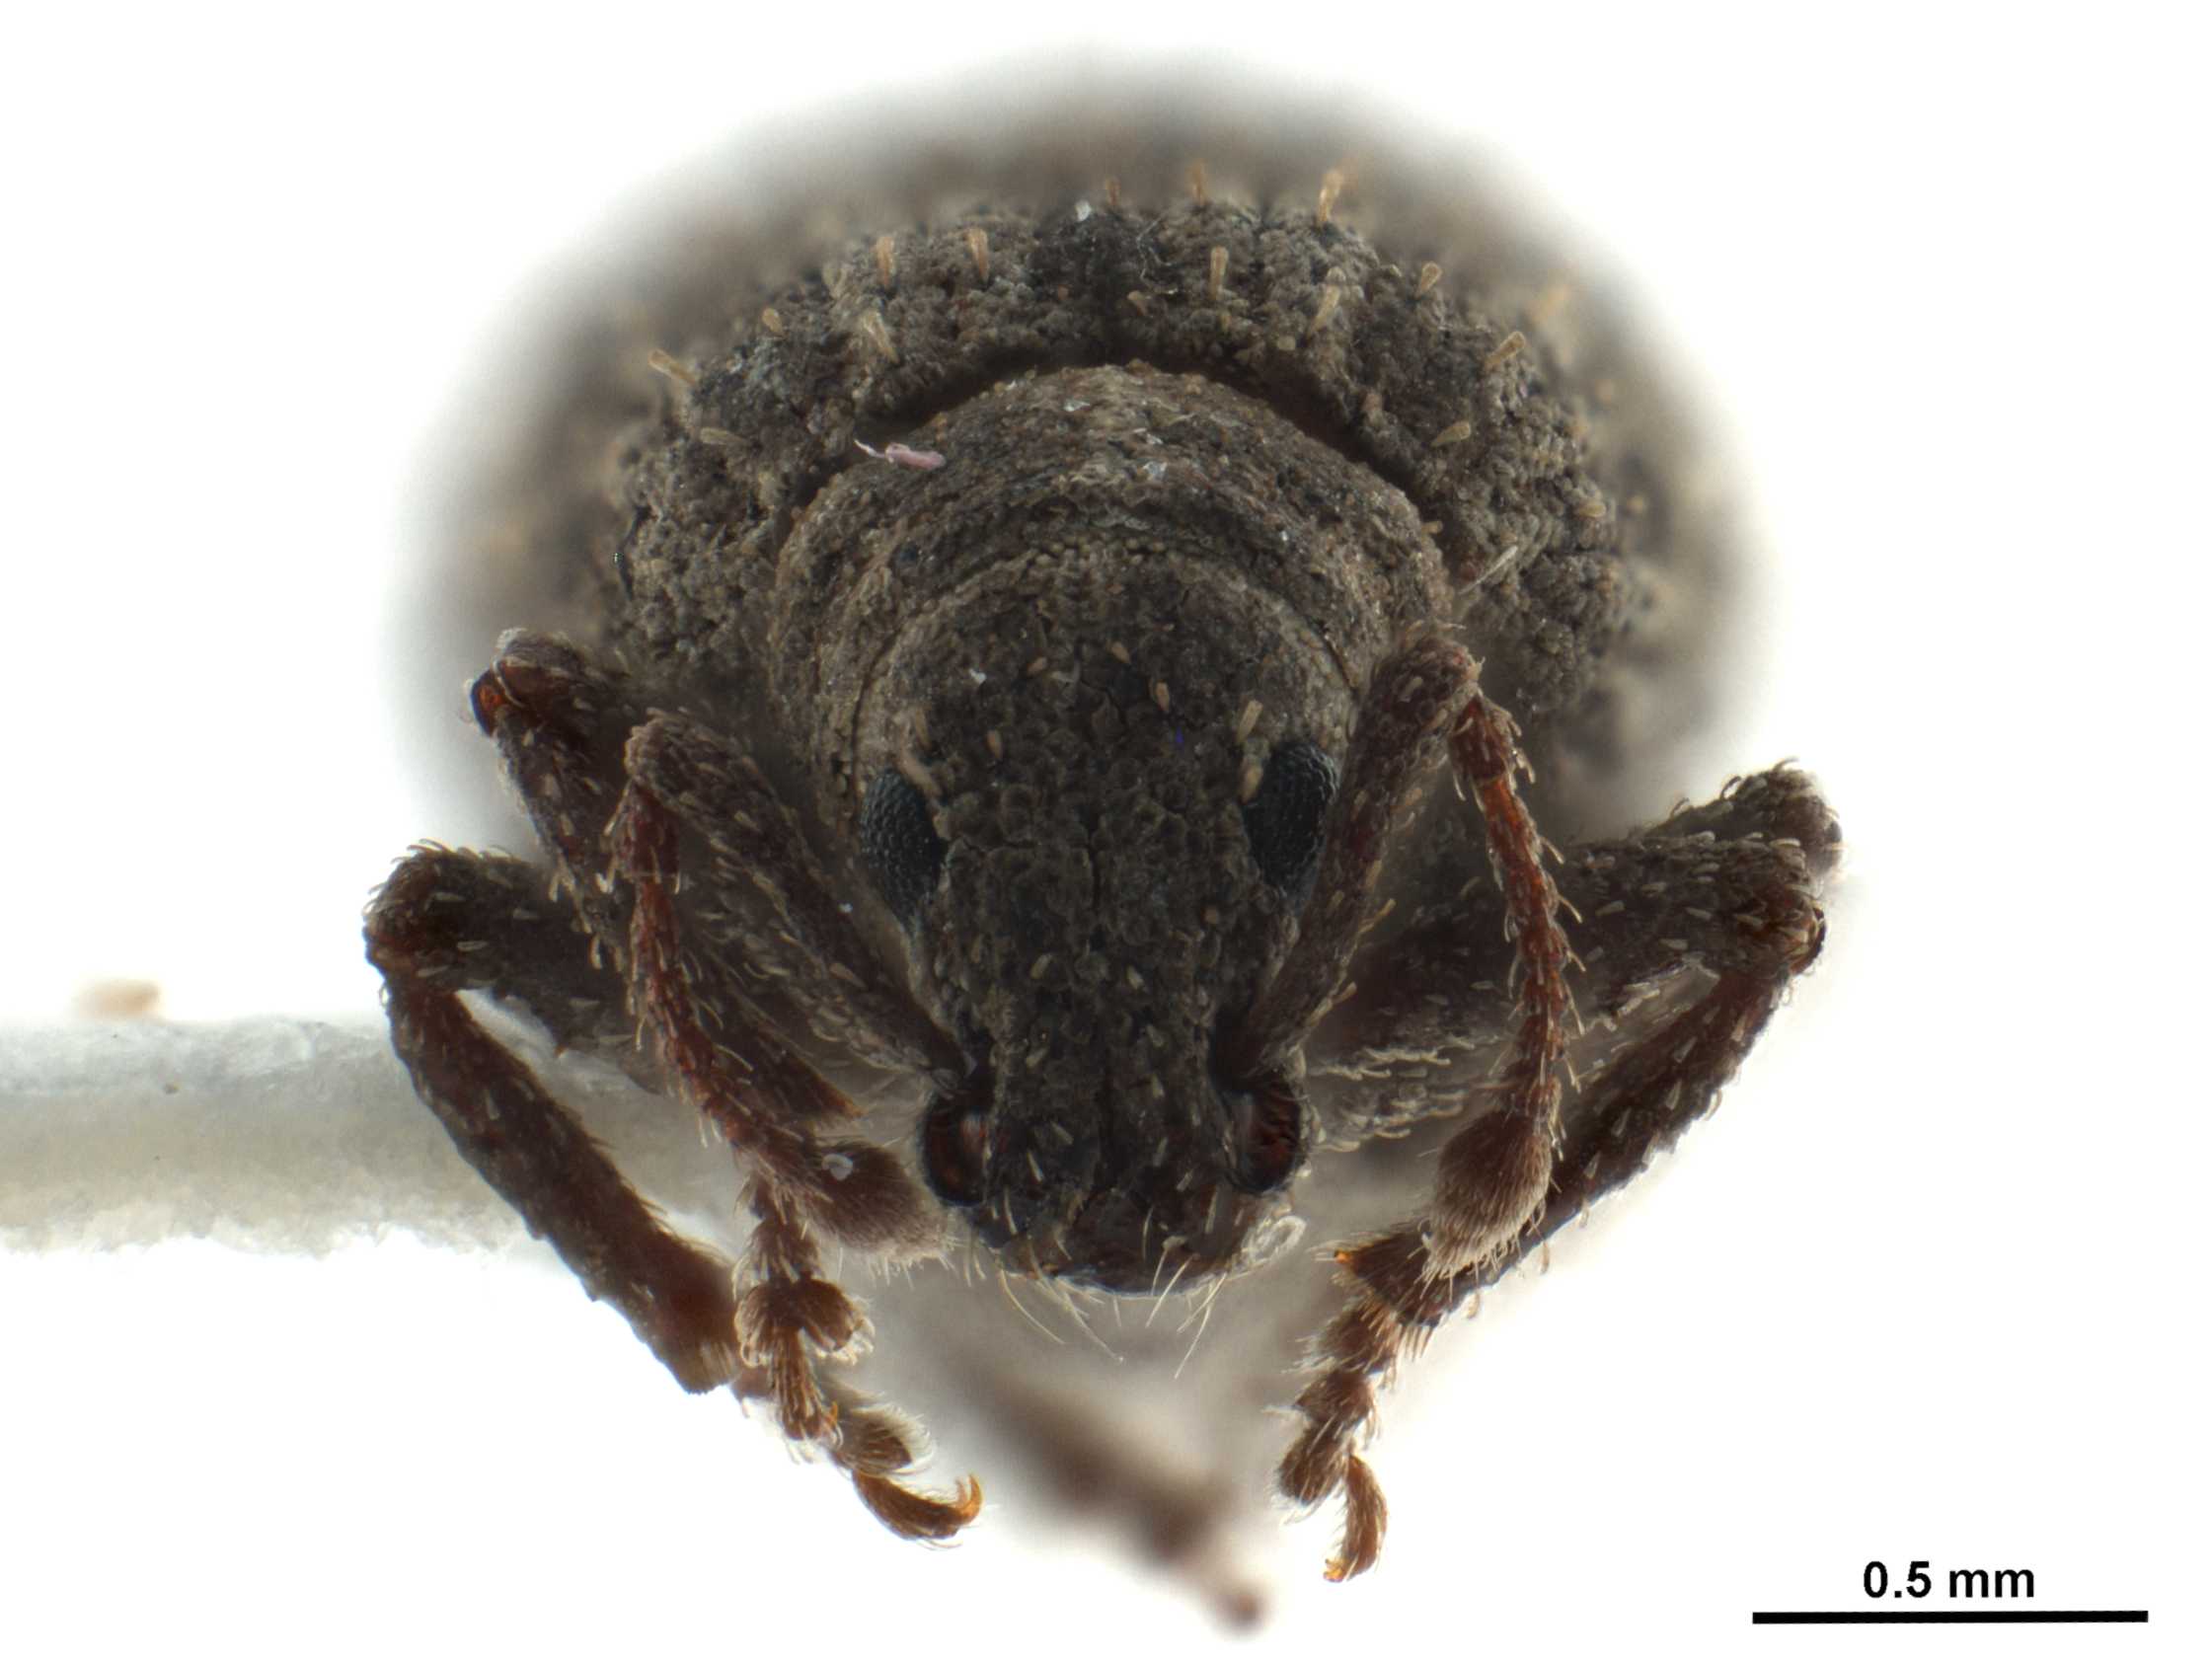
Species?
Myosides seriehispidus
